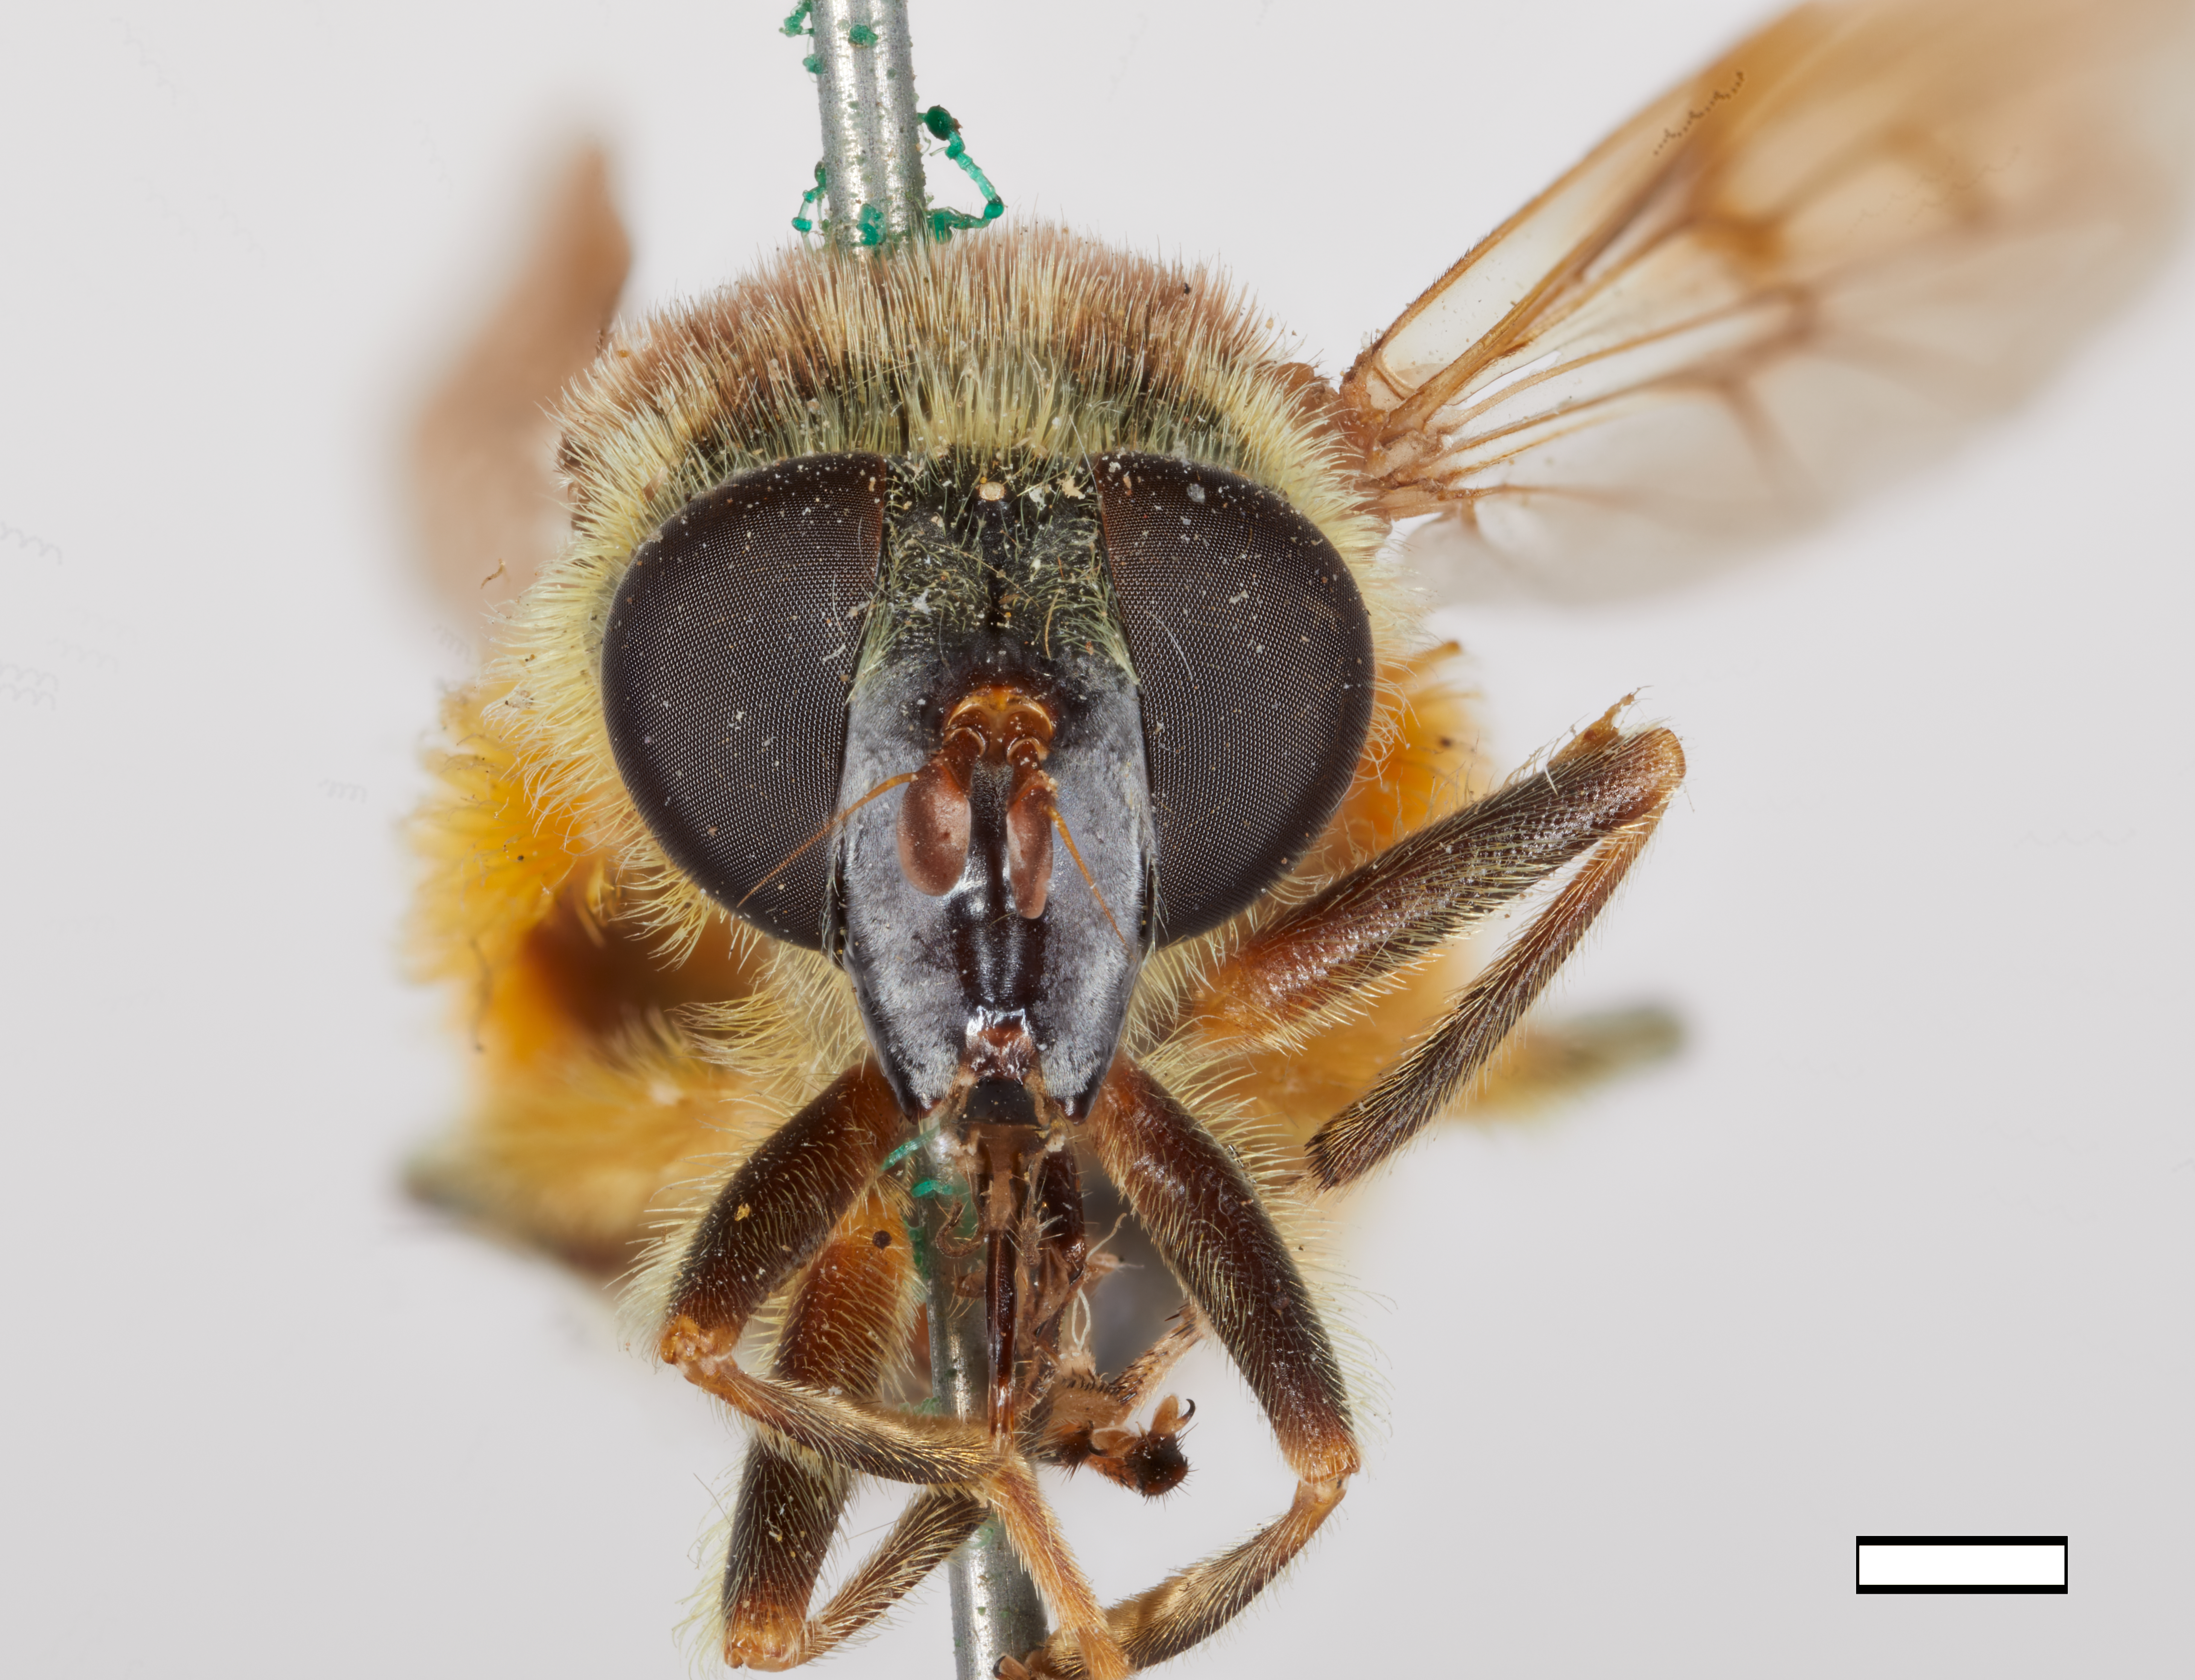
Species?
Criorhina umbratilis
